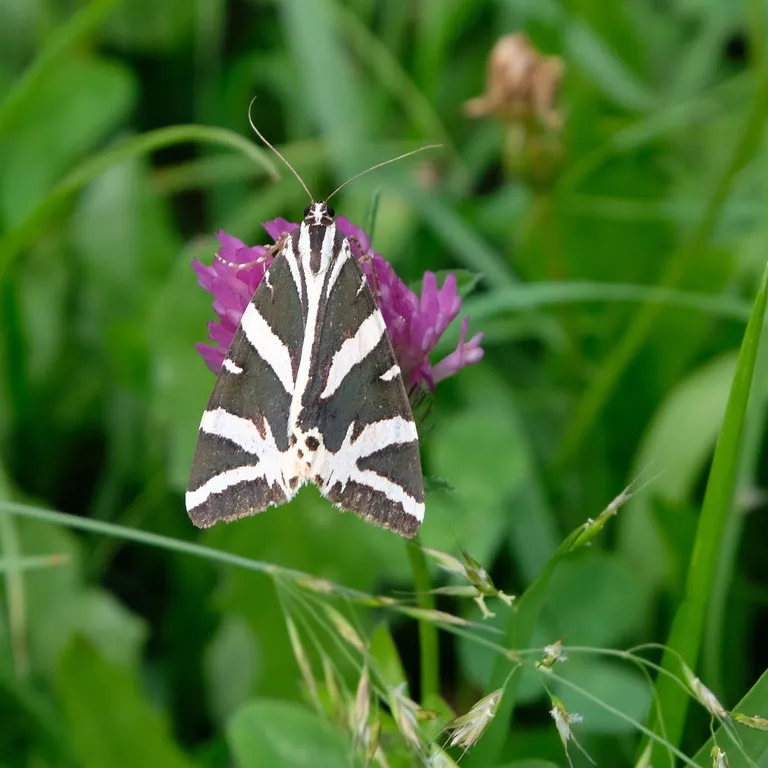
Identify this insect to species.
Euplagia quadripunctaria
